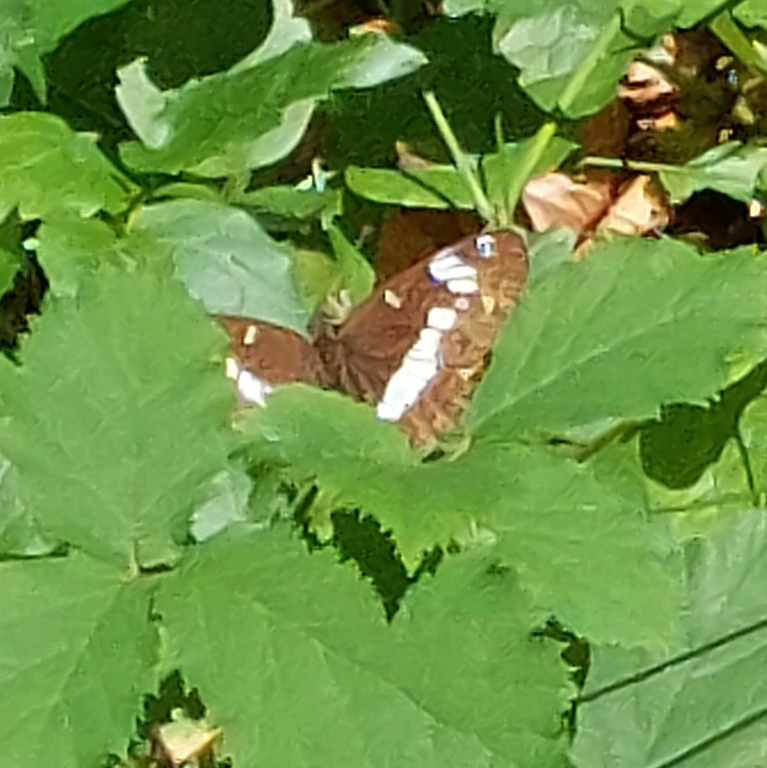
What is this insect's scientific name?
Limenitis camilla (also Ladoga camilla)
